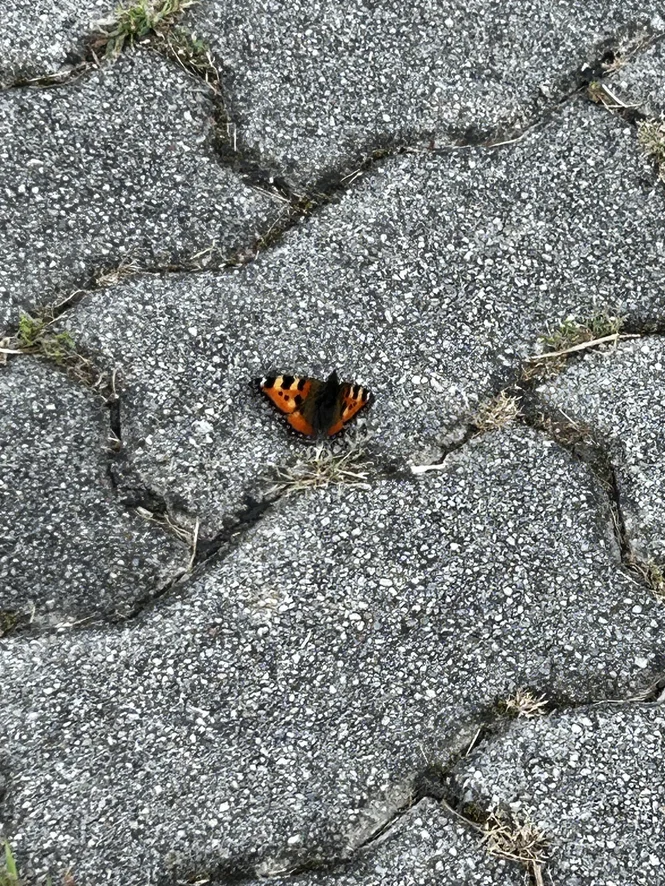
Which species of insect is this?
Aglais urticae
